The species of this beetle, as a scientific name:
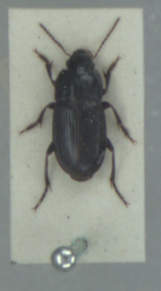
Harpalus anxius
